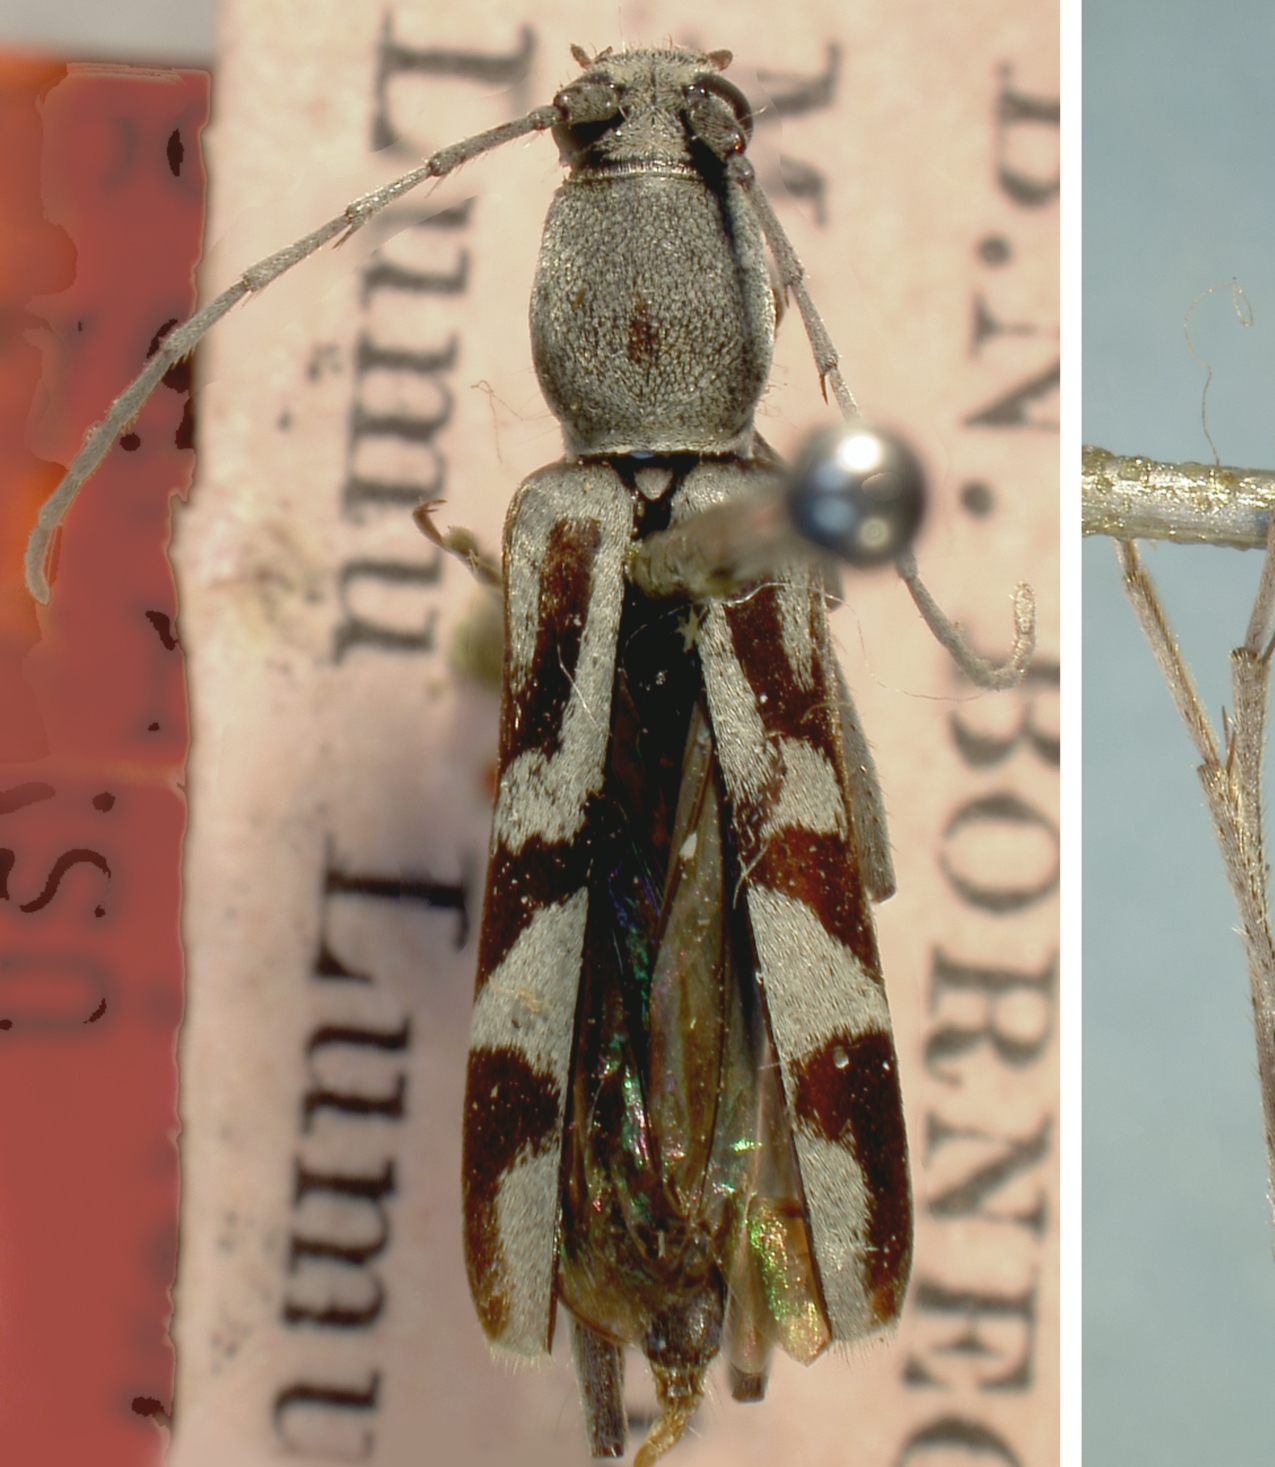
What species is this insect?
Demonax borneensis
